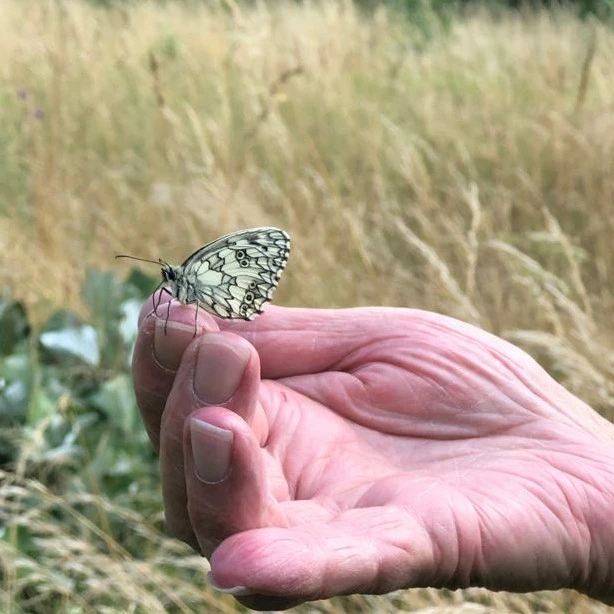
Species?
Melanargia galathea
